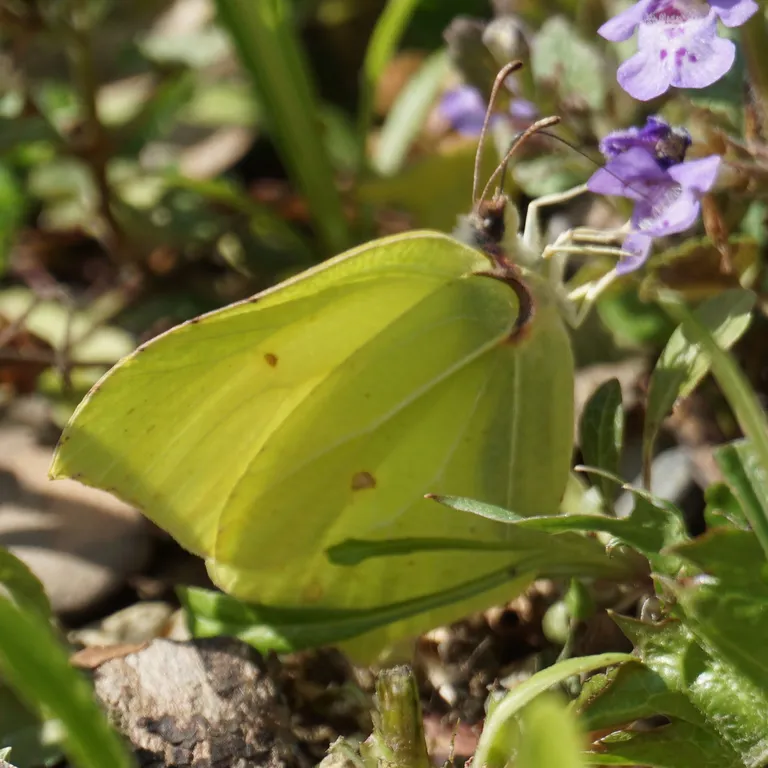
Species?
Gonepteryx rhamni
